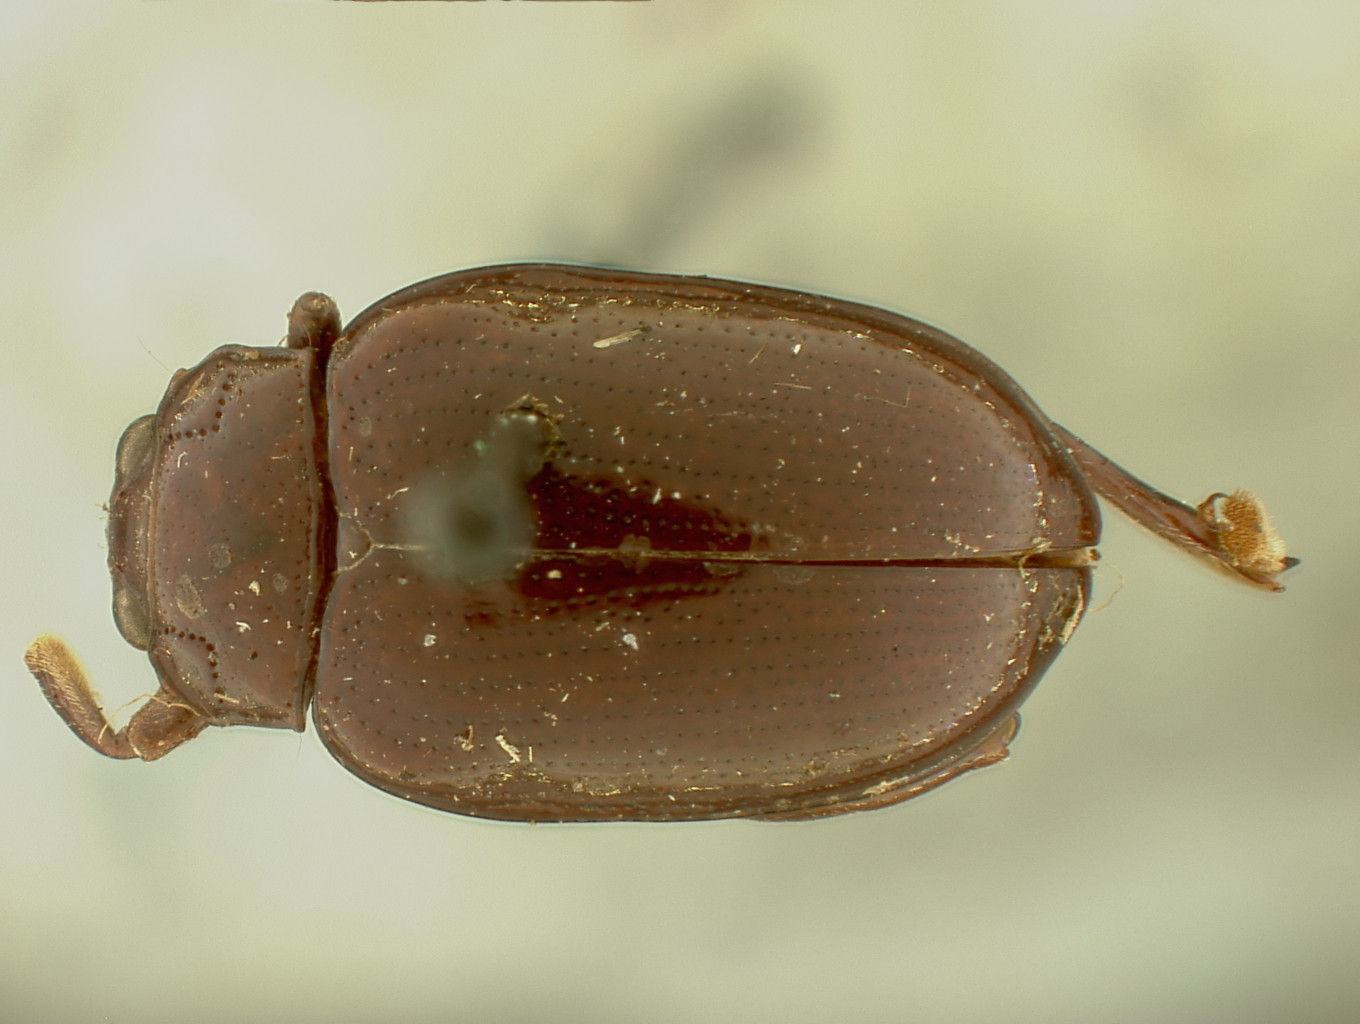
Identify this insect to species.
Sphaerophrida unicolor
